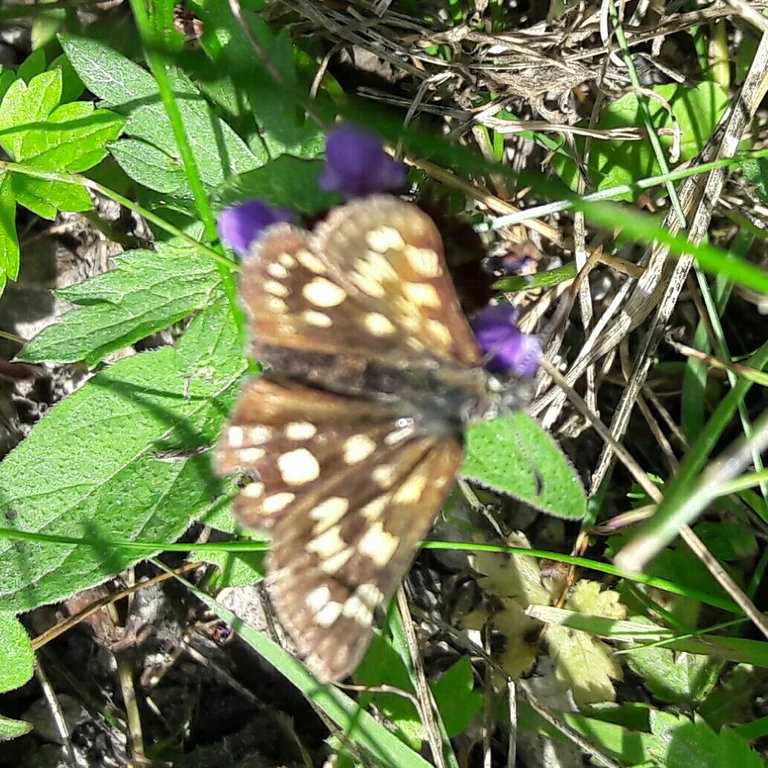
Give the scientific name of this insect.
Carterocephalus palaemon
